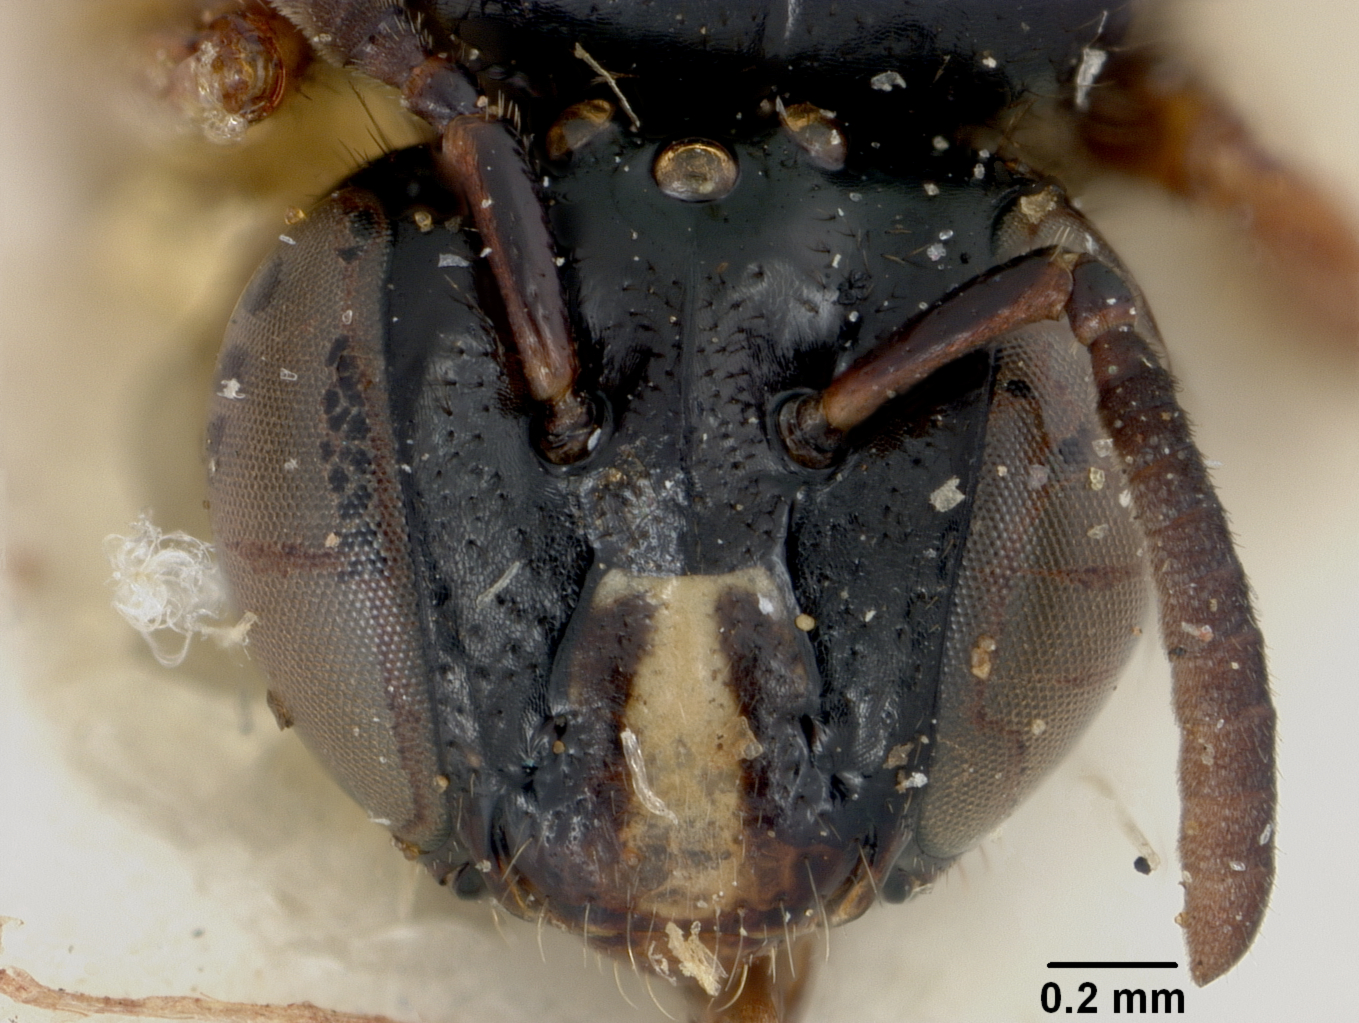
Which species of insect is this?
Exoneura angophorae
